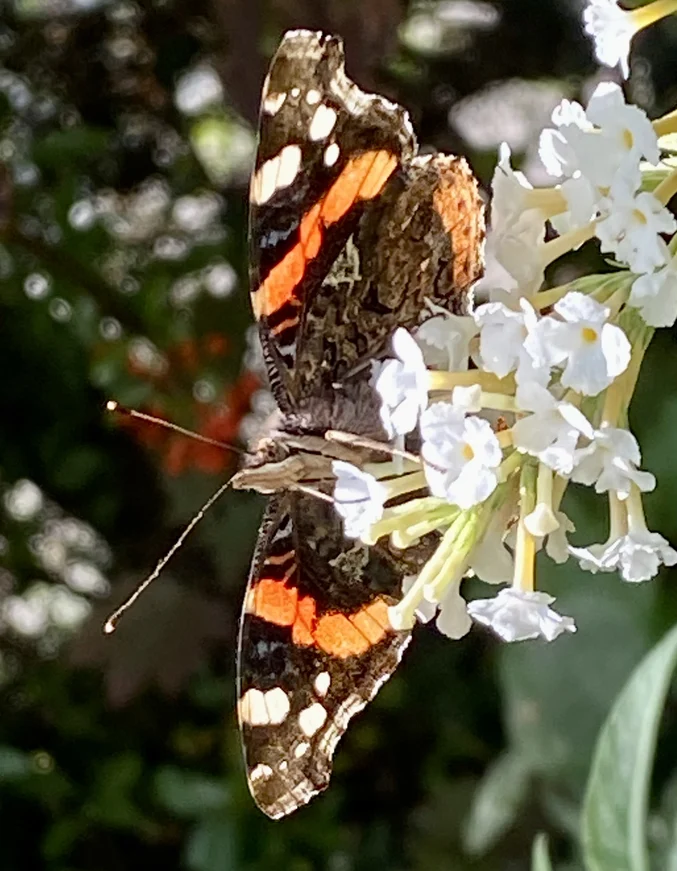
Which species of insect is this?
Vanessa atalanta
